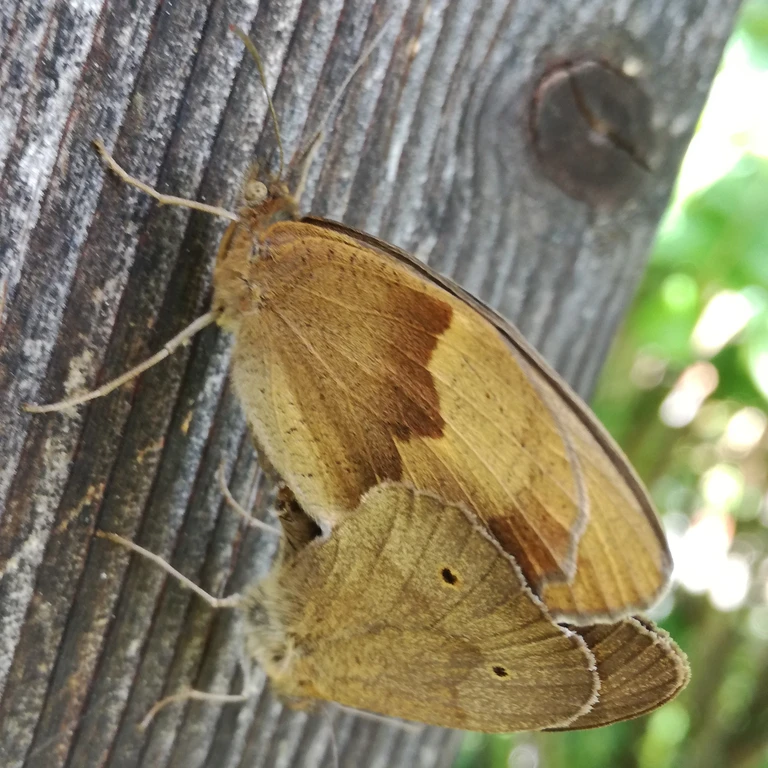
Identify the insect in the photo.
Maniola jurtina
